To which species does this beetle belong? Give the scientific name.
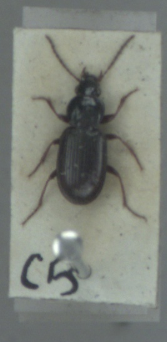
Pterostichus strenuus
